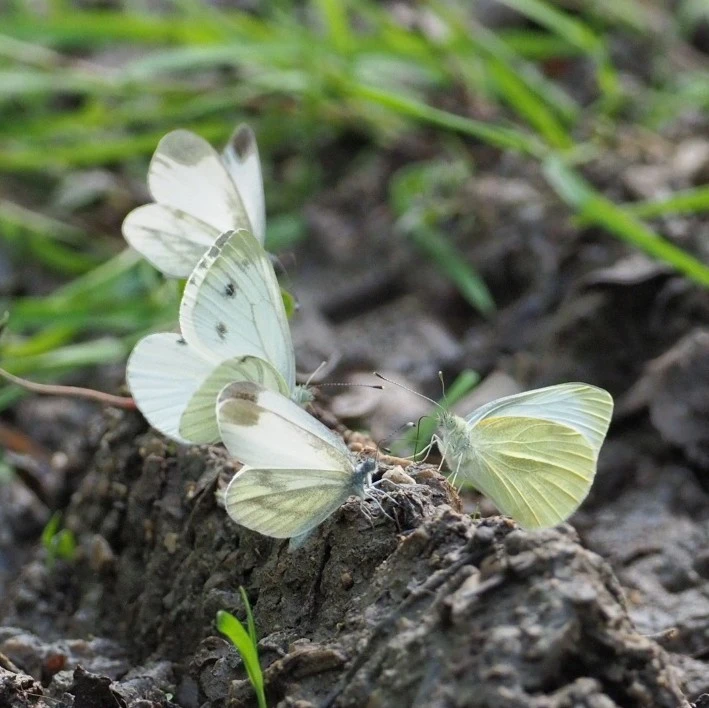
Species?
Leptidea sinapis/juvernica
